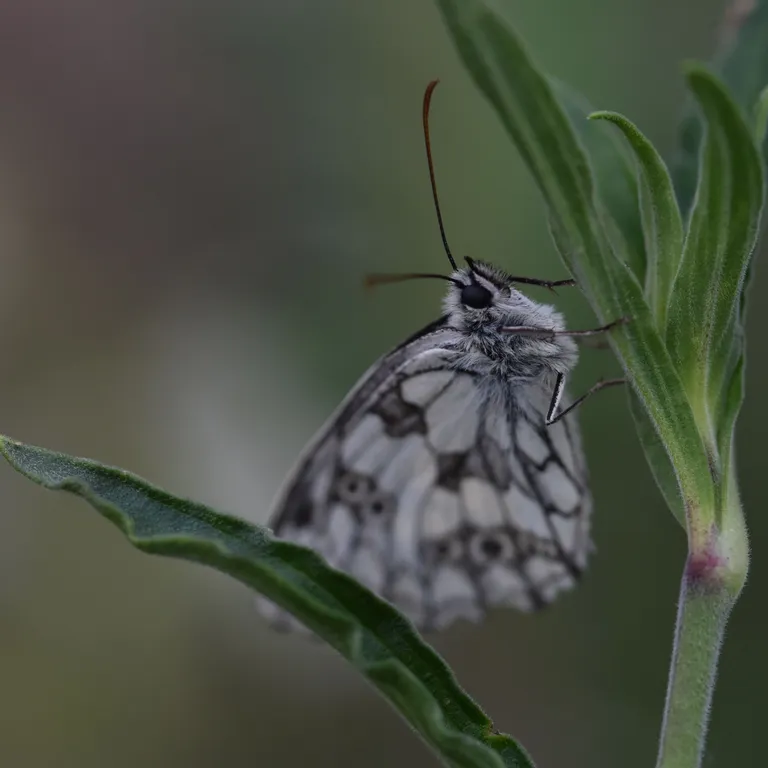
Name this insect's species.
Melanargia galathea
